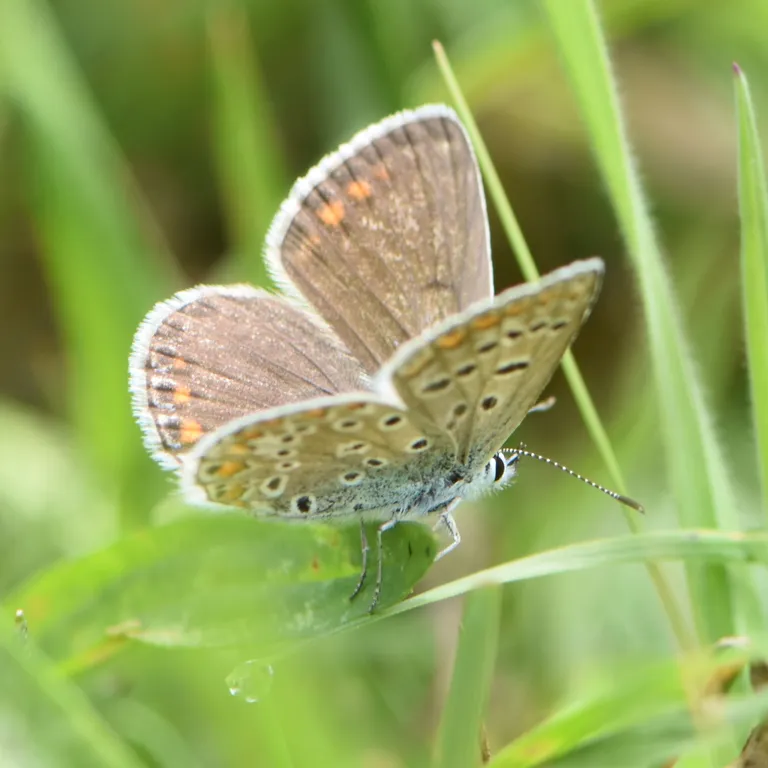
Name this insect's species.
Polyommatus icarus
